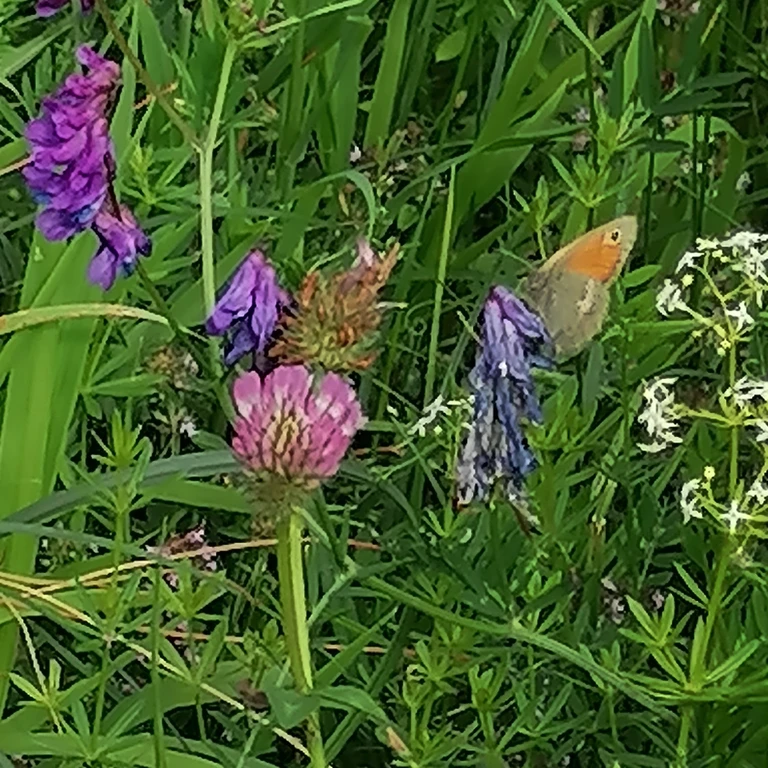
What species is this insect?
Coenonympha pamphilus
